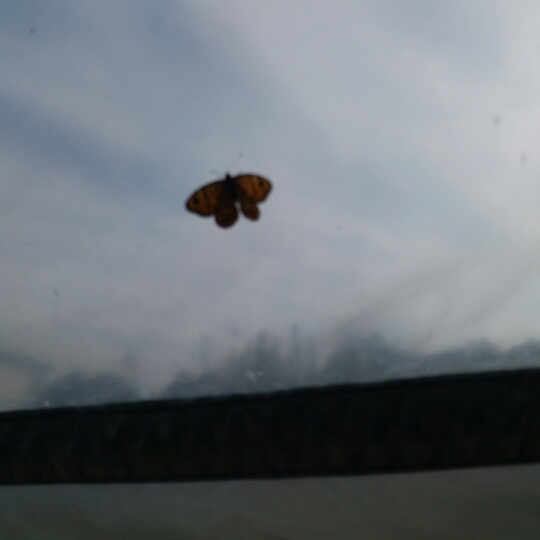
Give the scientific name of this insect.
Lasiommata megera (also Pararge megera)
